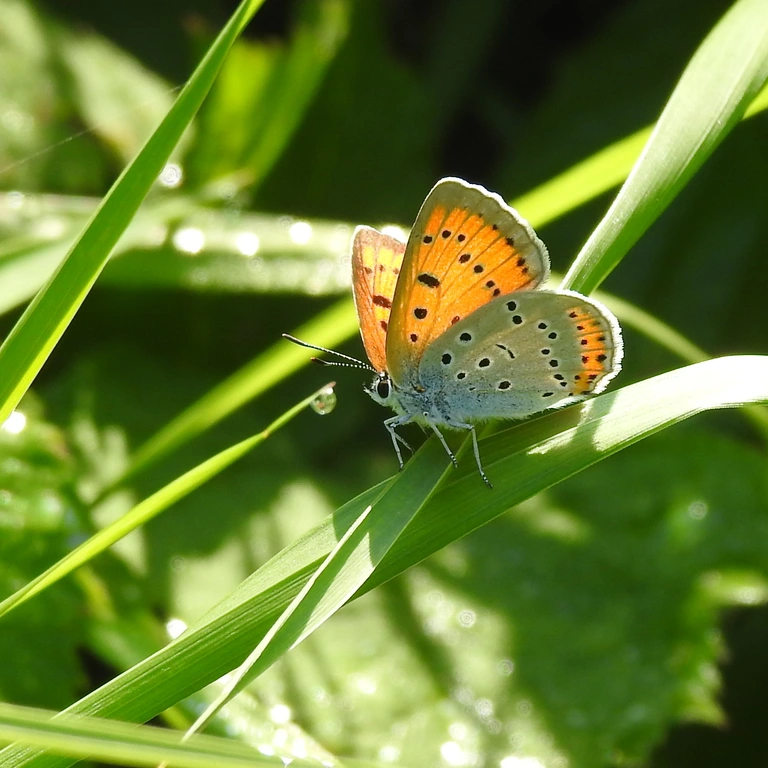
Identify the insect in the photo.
Lycaena dispar
